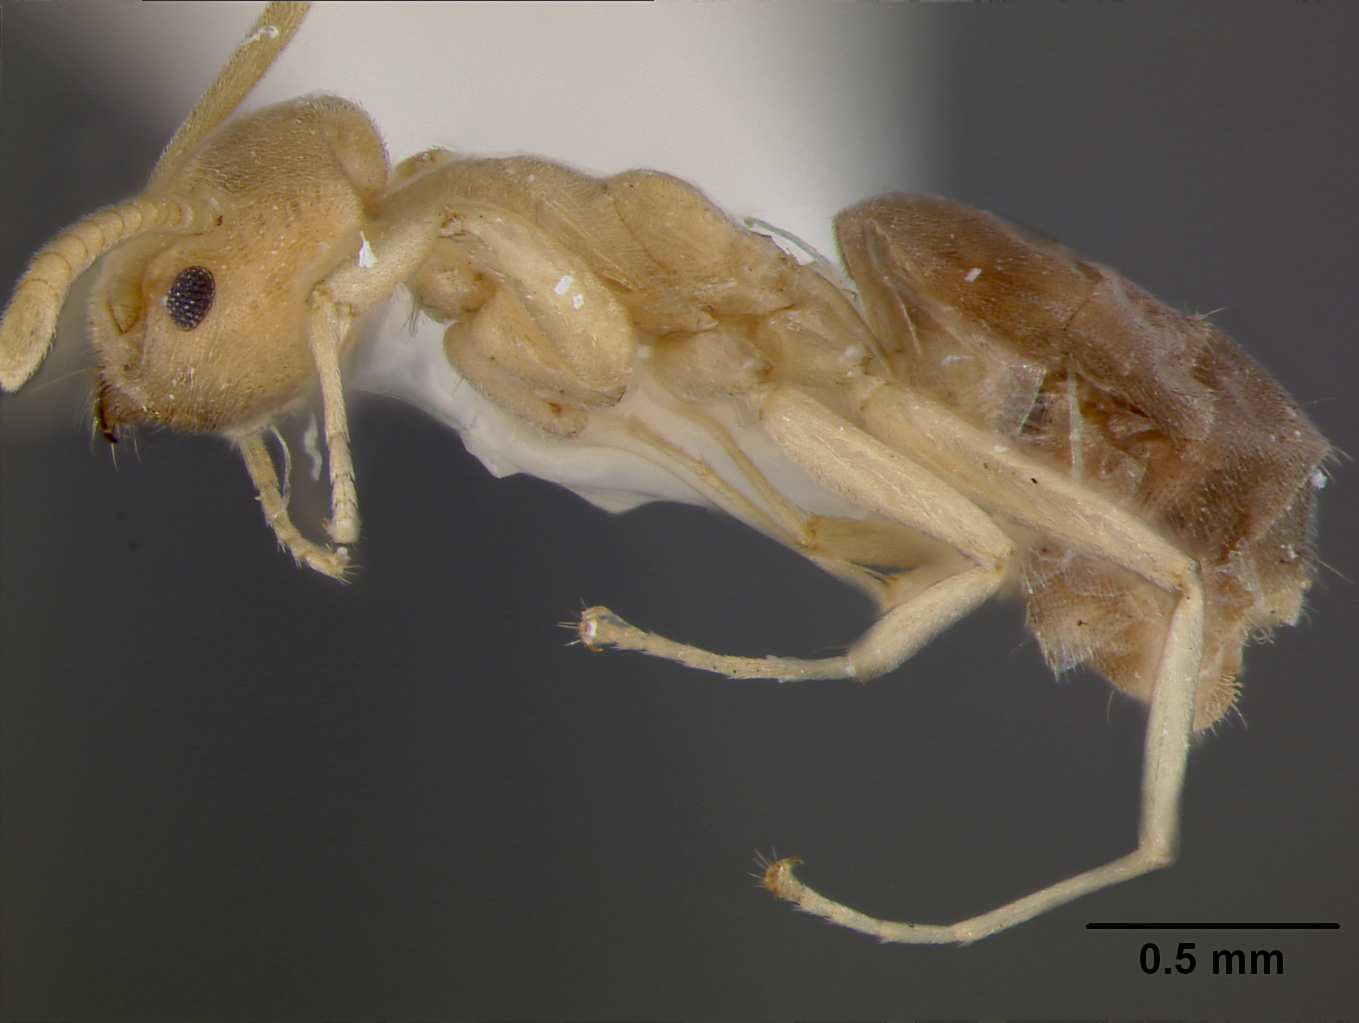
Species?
Tapinoma rasenum
